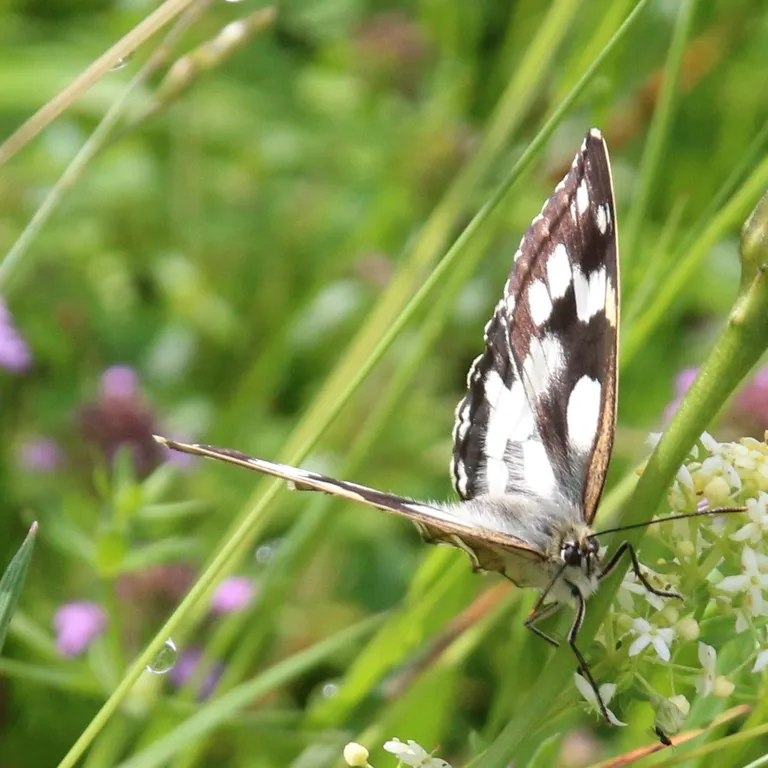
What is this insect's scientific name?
Melanargia galathea
